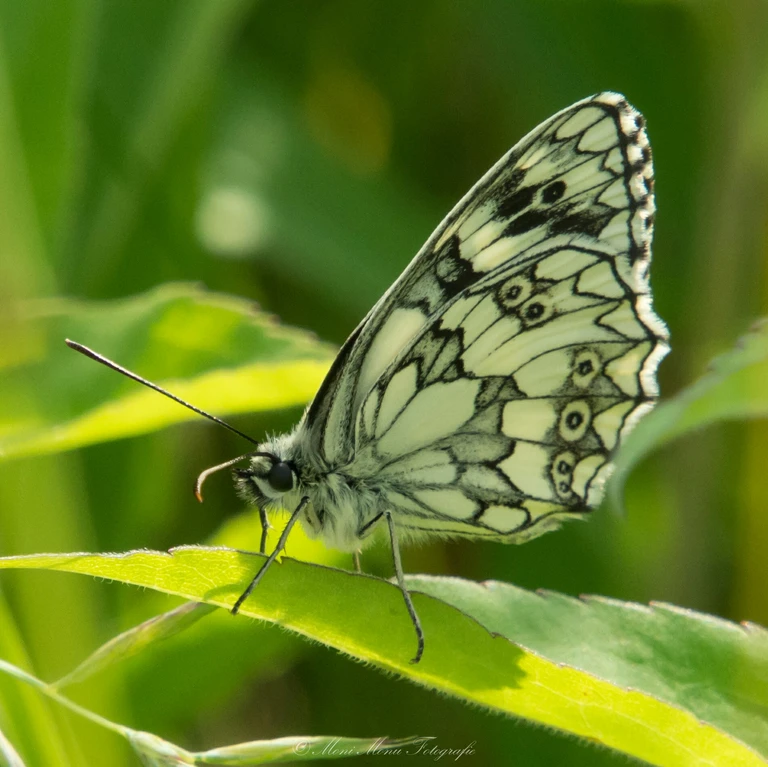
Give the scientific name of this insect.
Melanargia galathea
